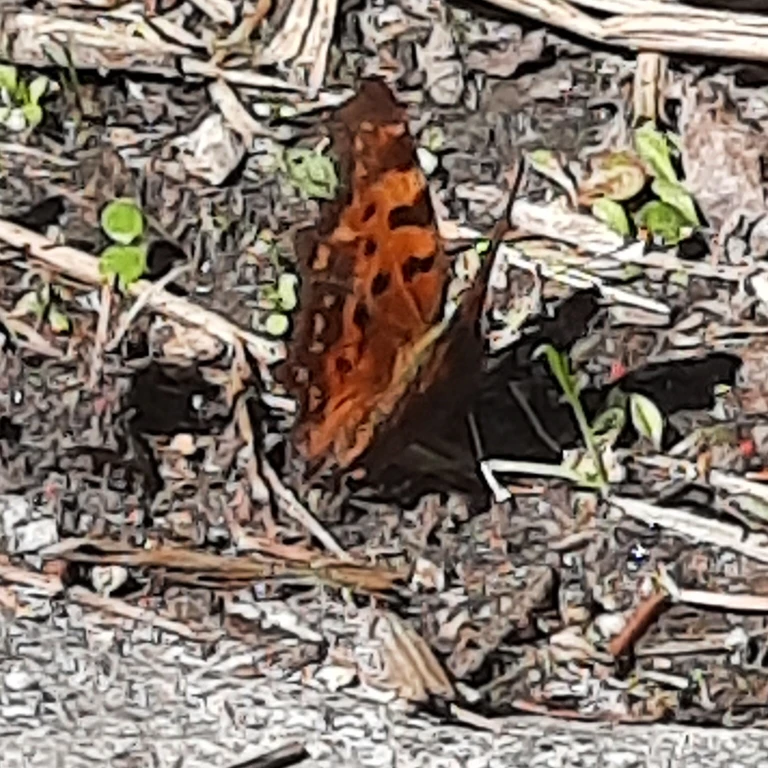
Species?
Polygonia c-album
